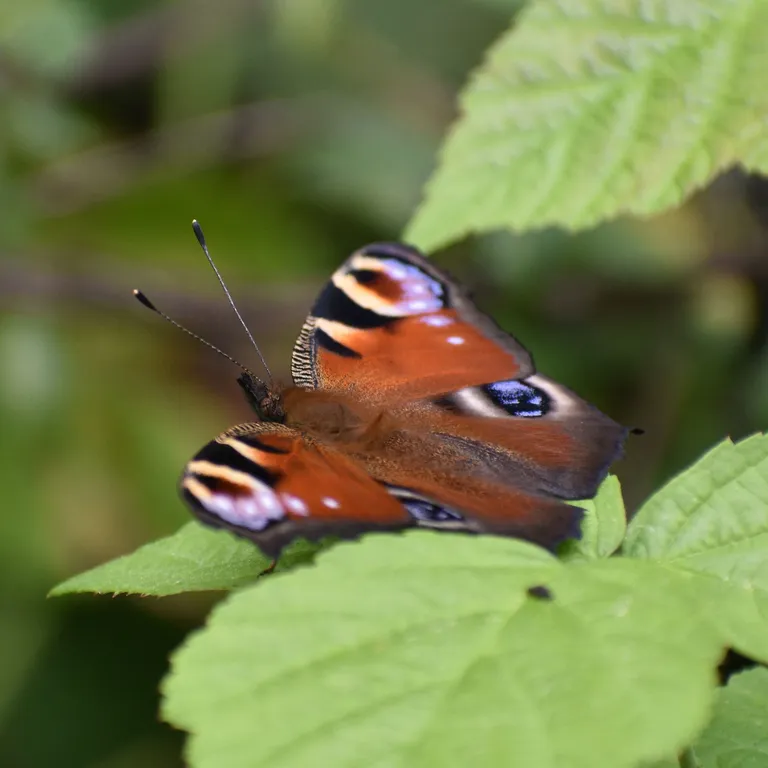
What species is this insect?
Aglais io
